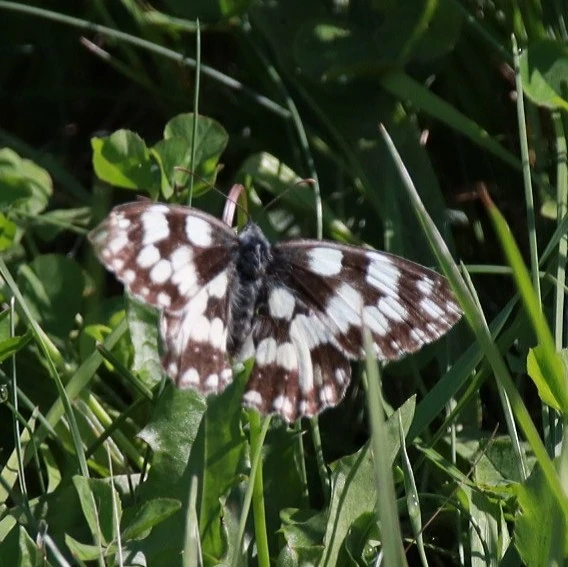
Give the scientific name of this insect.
Melanargia galathea
